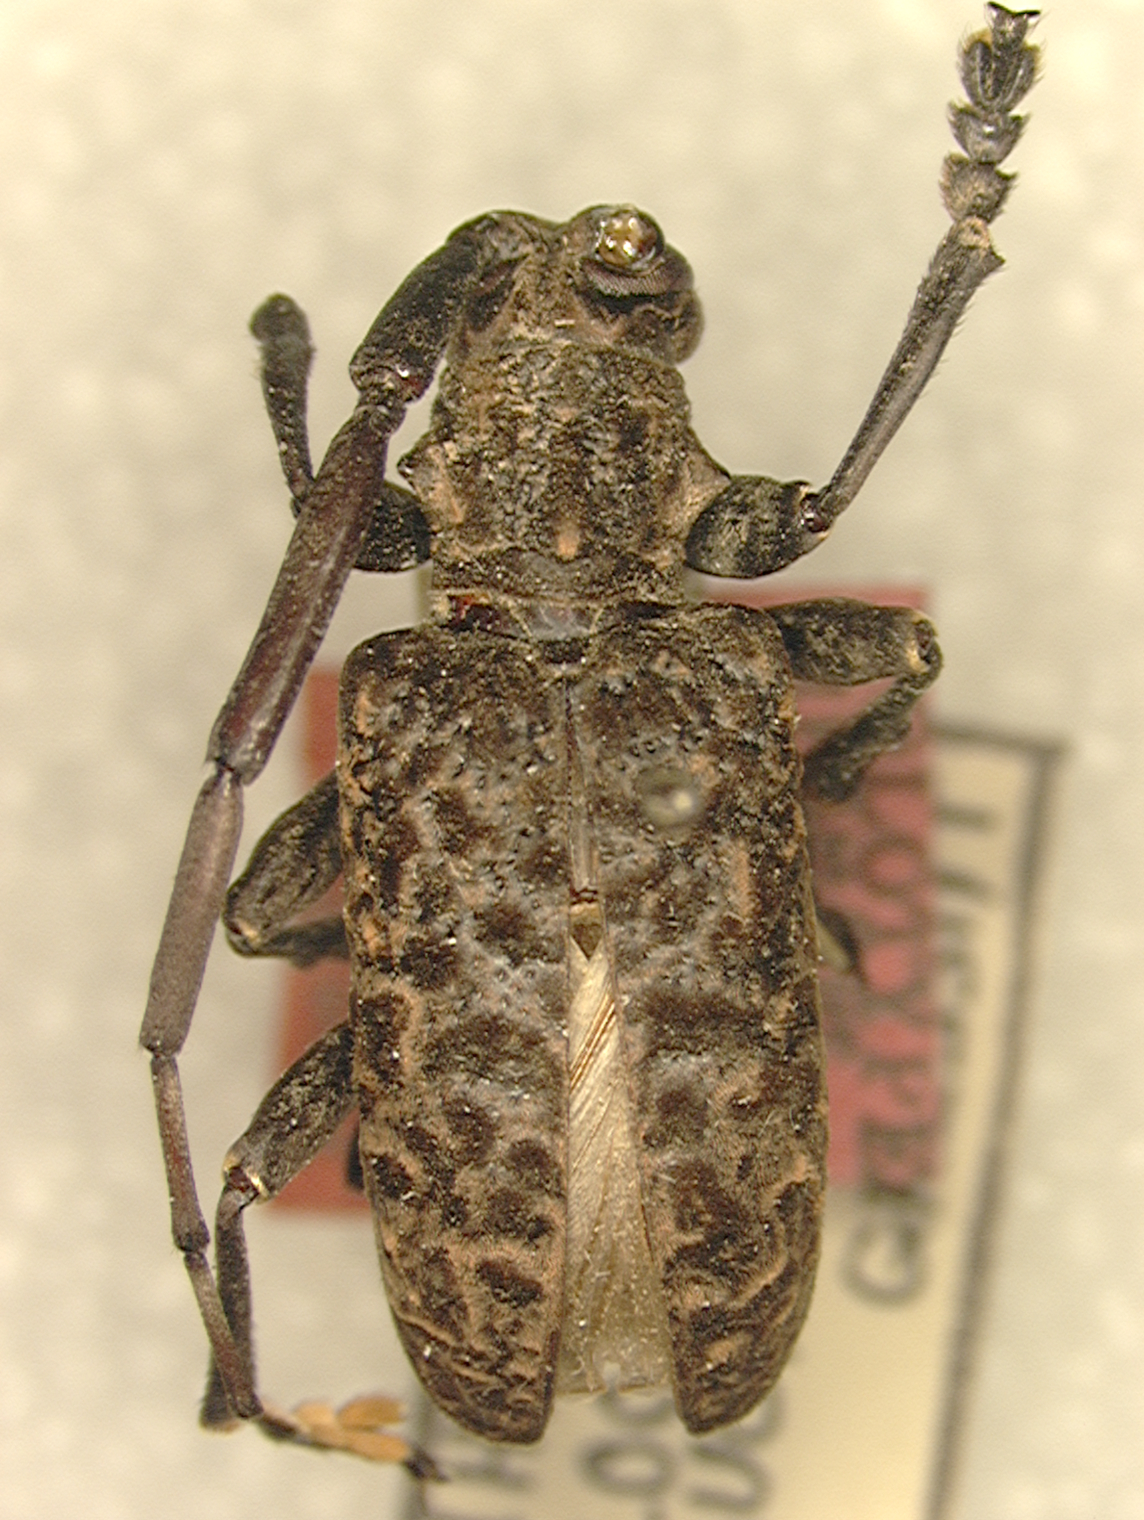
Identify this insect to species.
Acalolepta flocculata (also Dihammus flocculatus)
